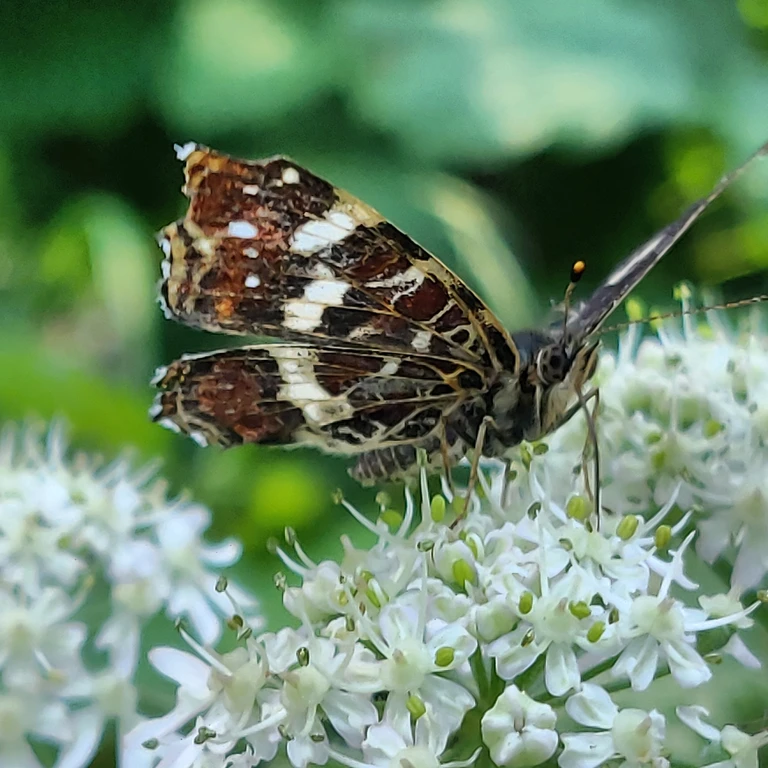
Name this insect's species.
Araschnia levana
